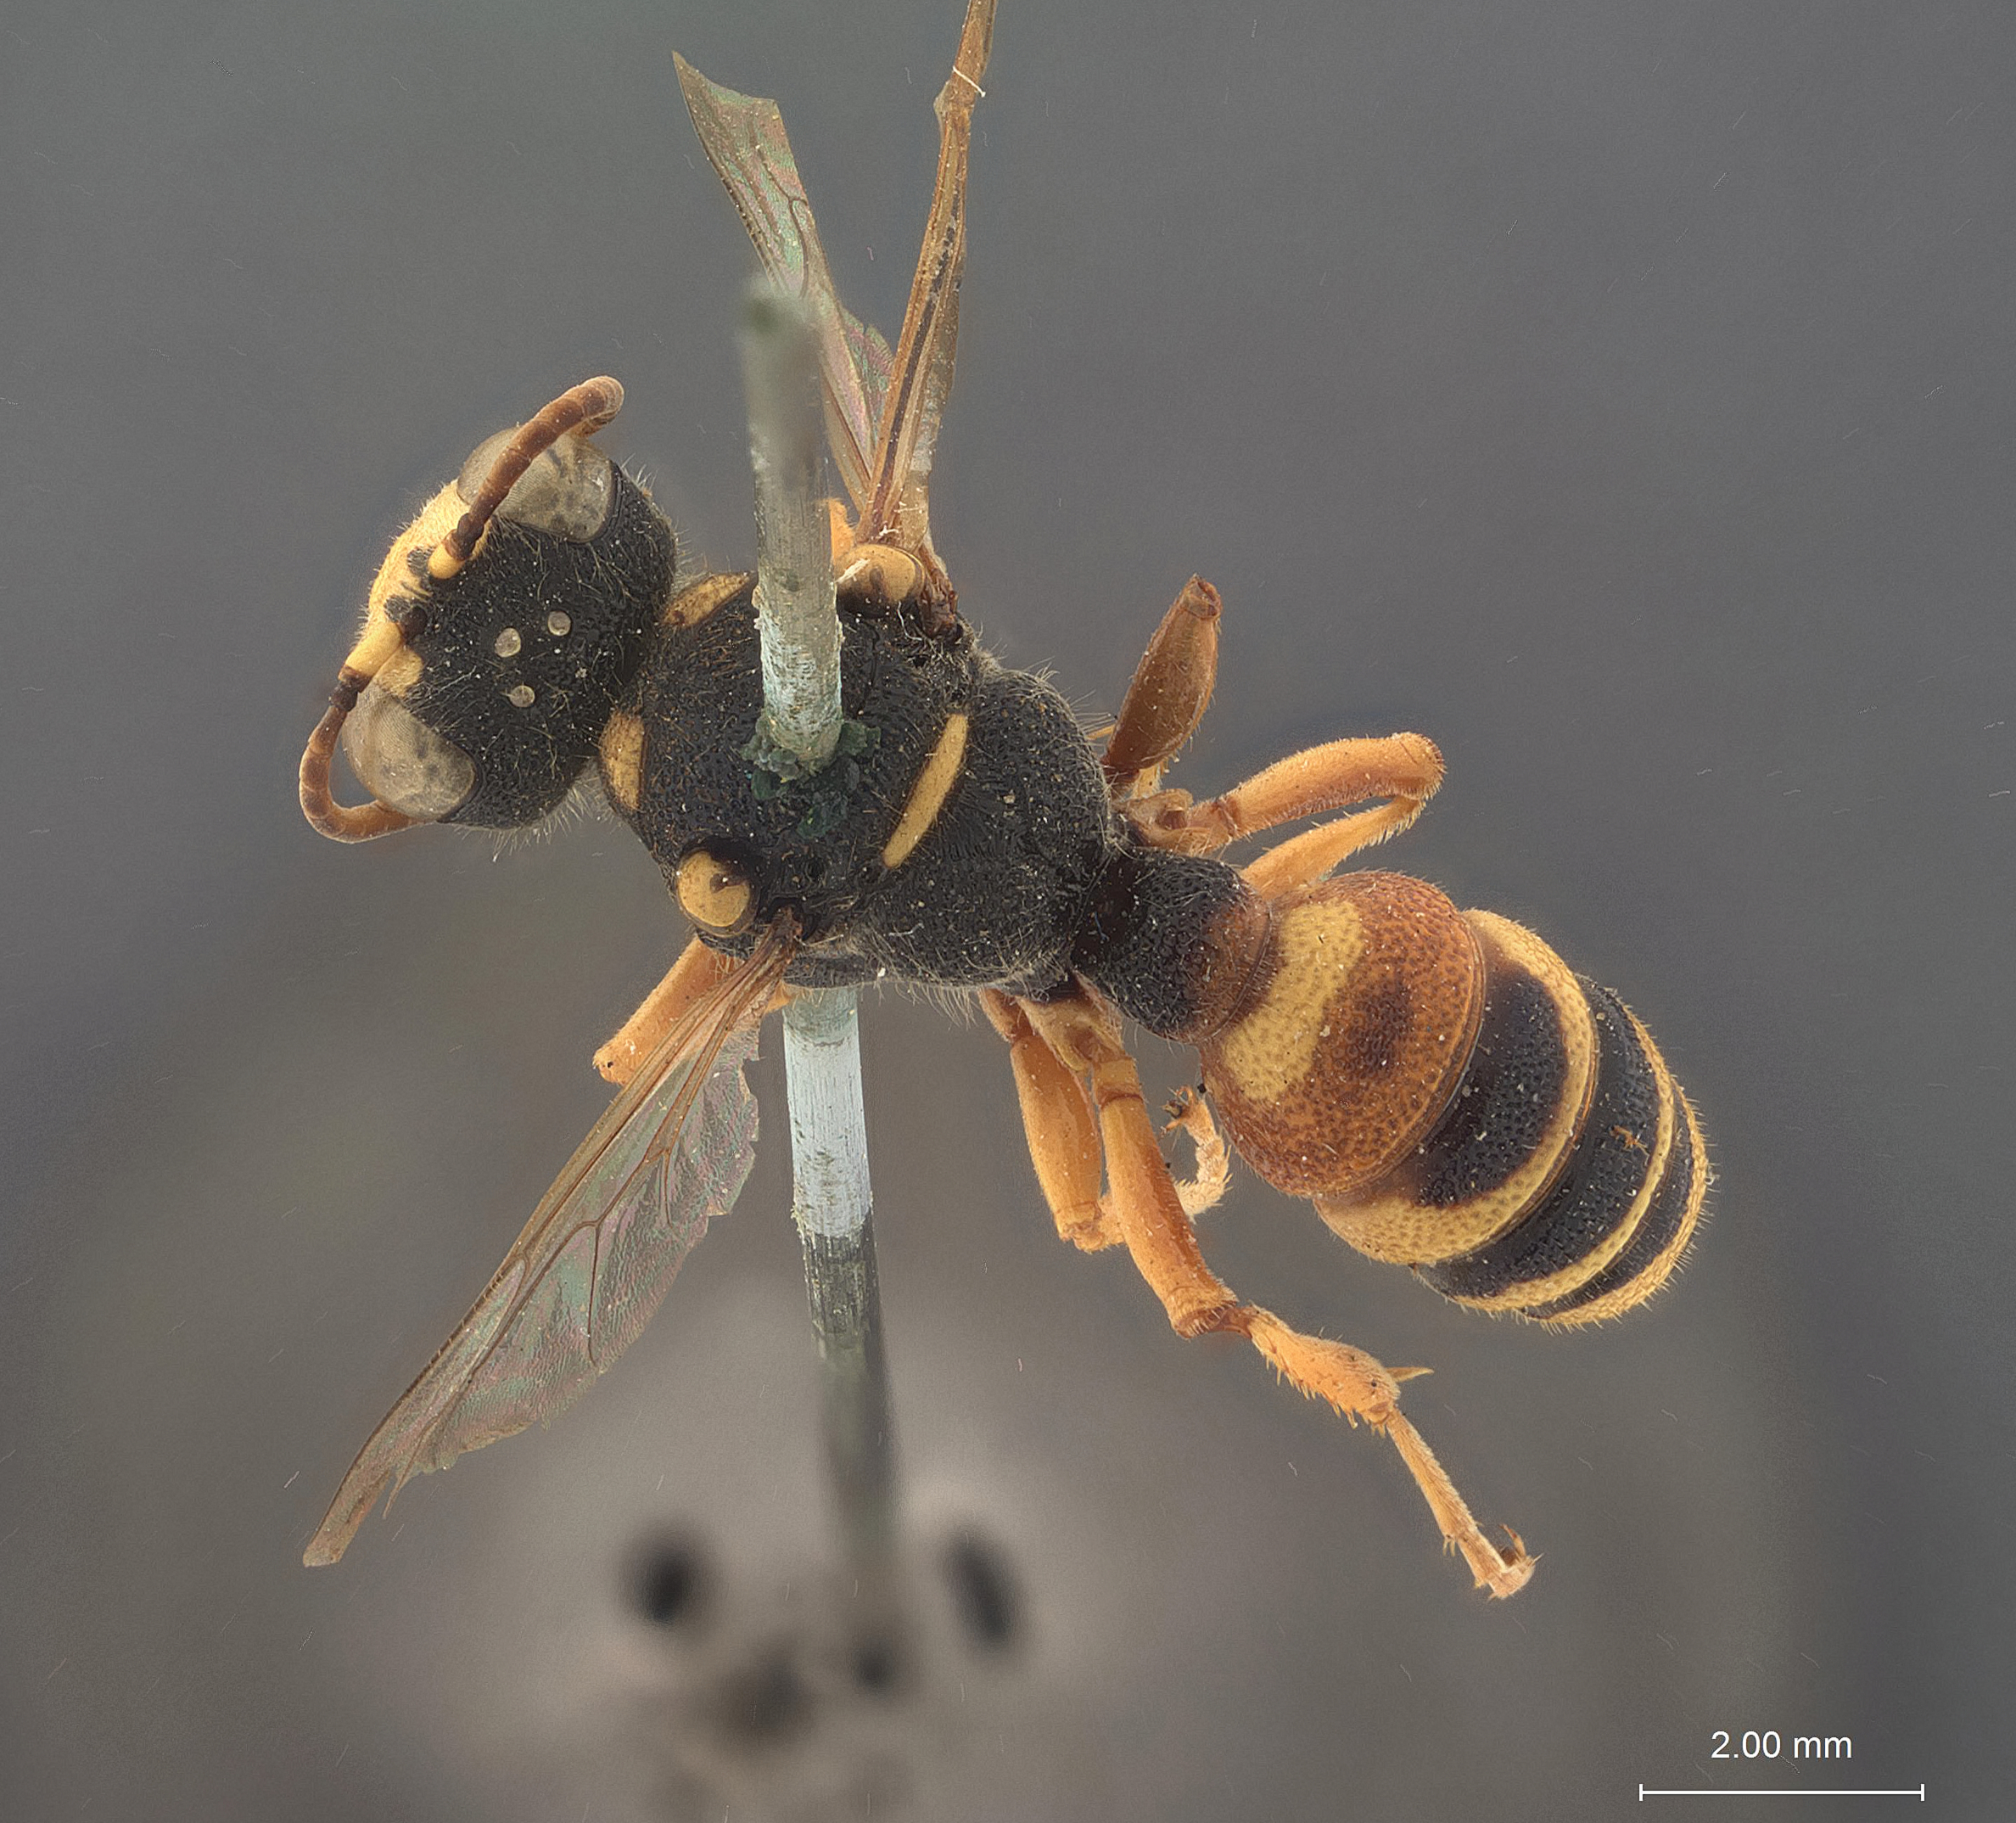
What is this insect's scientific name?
Cerceris sabulosa
